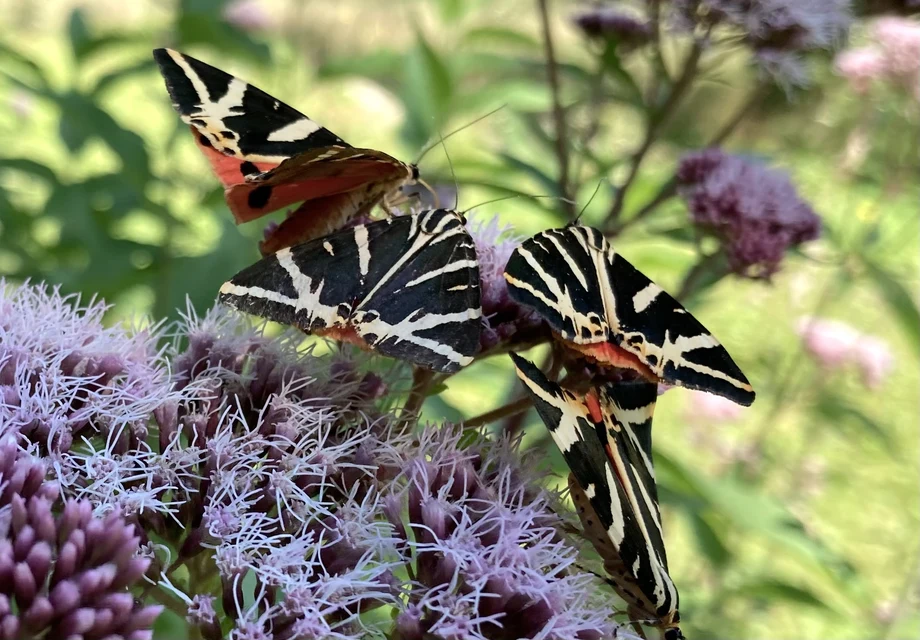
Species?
Euplagia quadripunctaria
